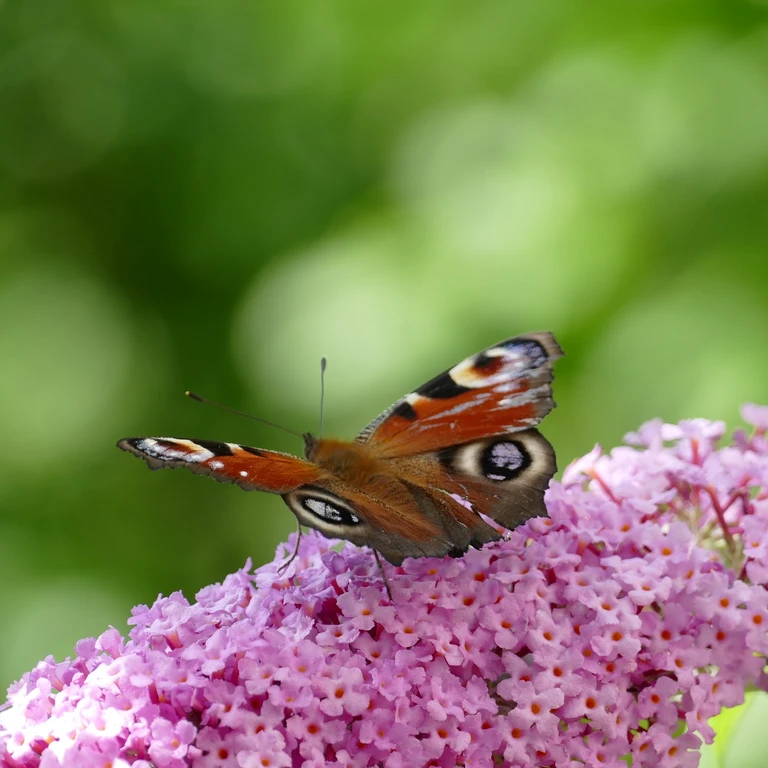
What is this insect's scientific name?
Aglais io
